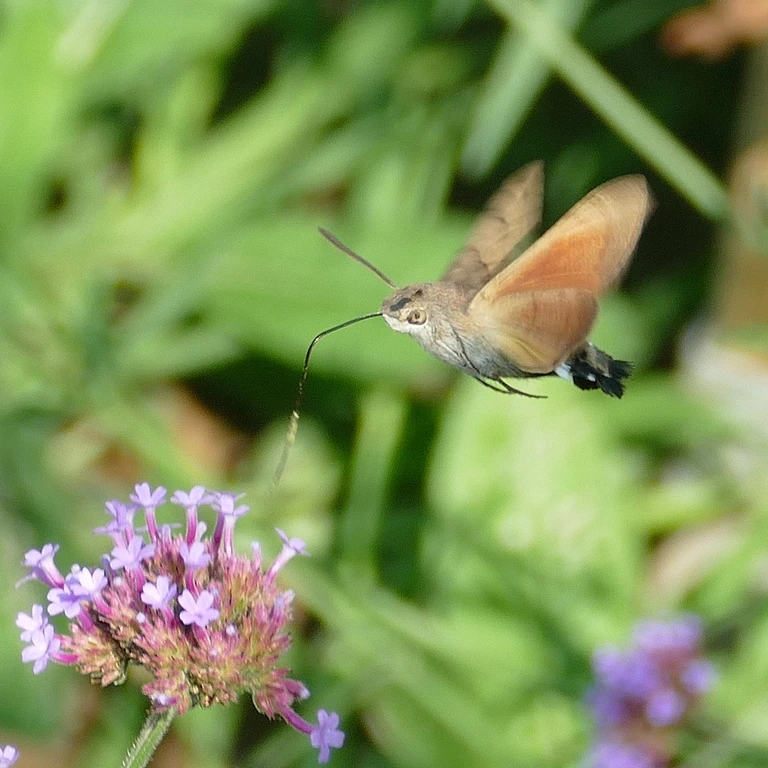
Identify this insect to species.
Macroglossum stellatarum
